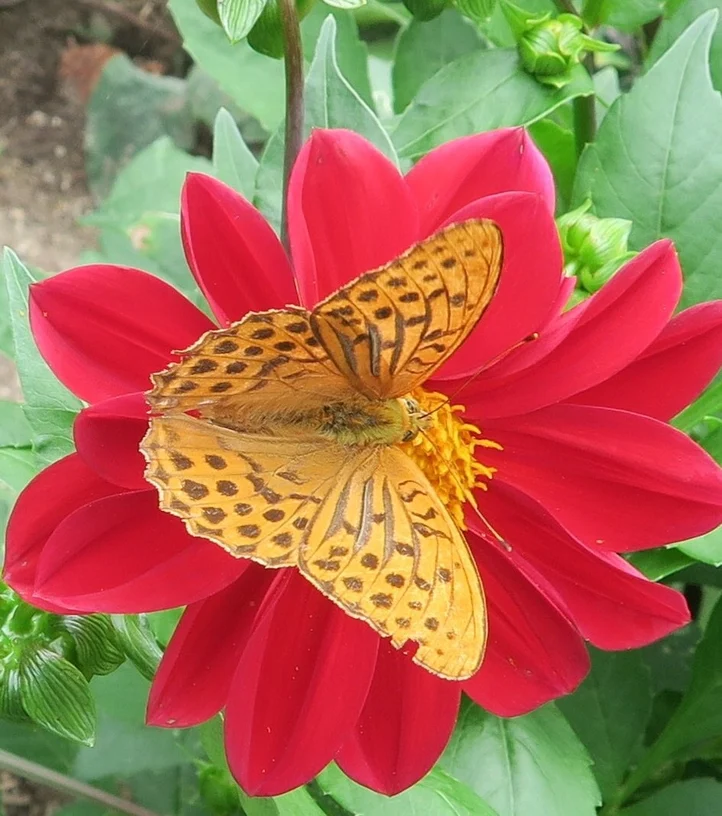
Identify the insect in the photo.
Argynnis paphia
